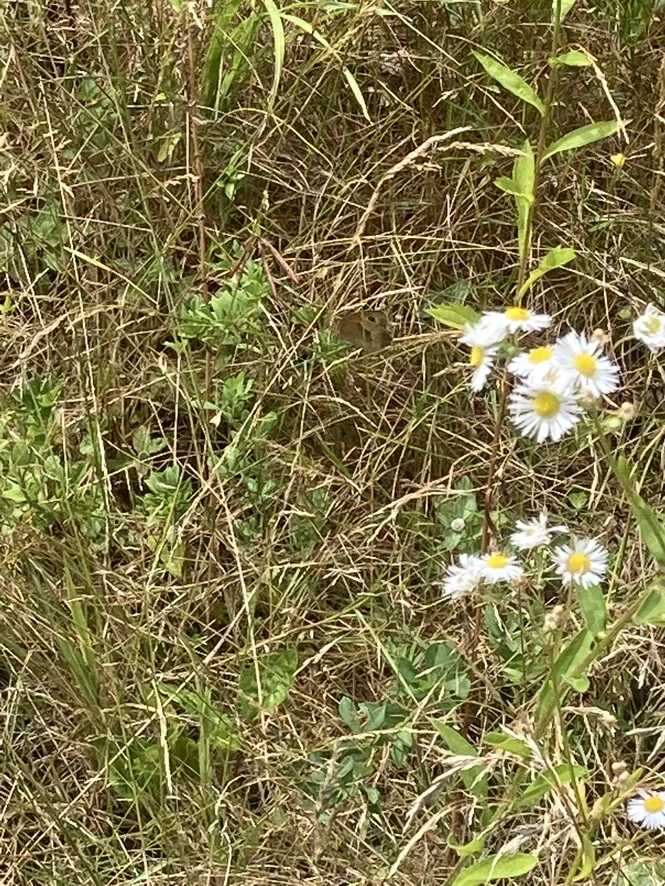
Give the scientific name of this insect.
Maniola jurtina
